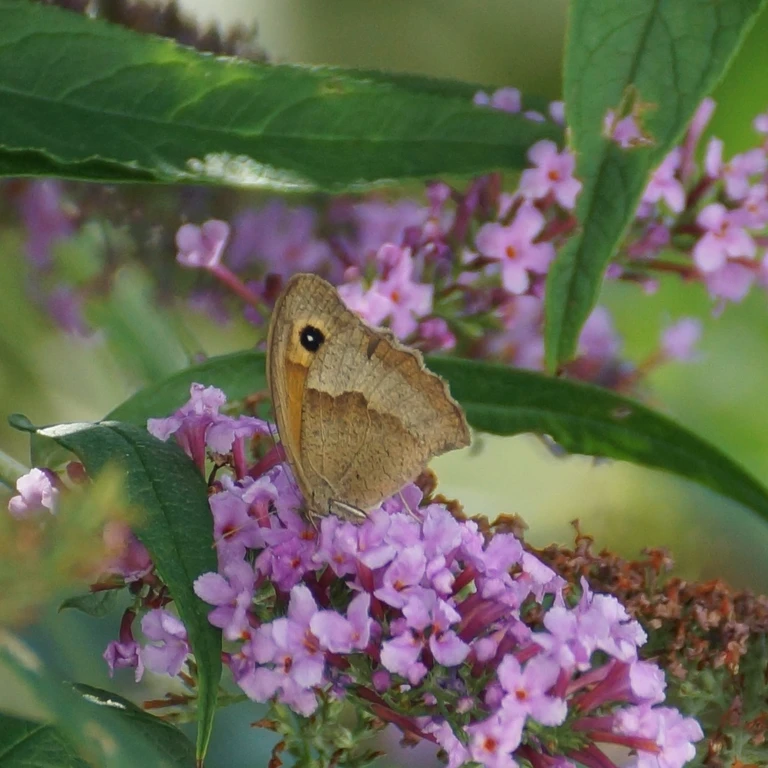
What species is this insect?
Maniola jurtina
